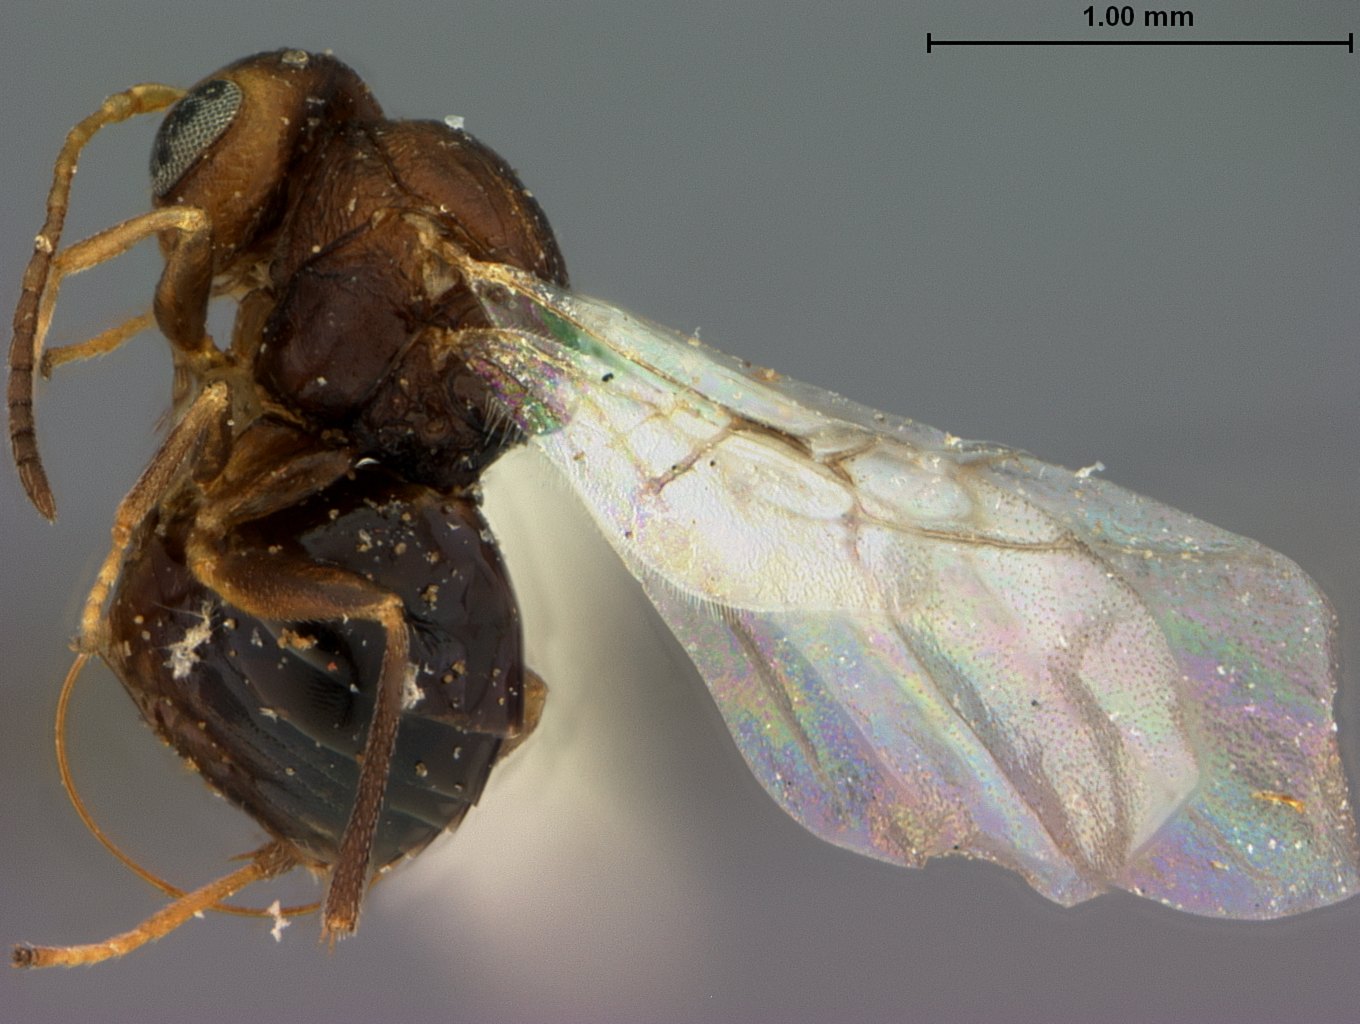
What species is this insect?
Andricus morrisoni
